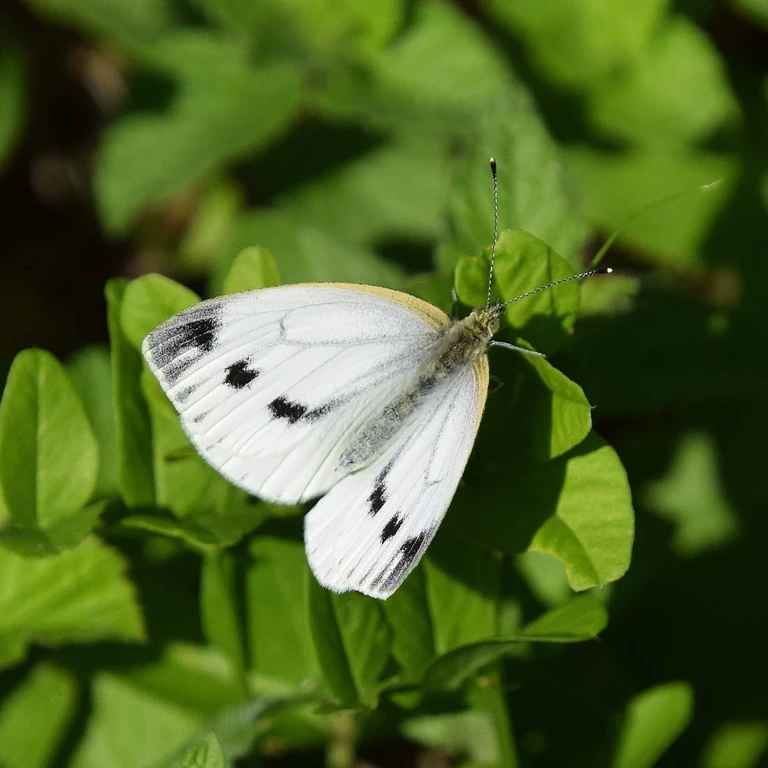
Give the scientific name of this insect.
Pieris napi
